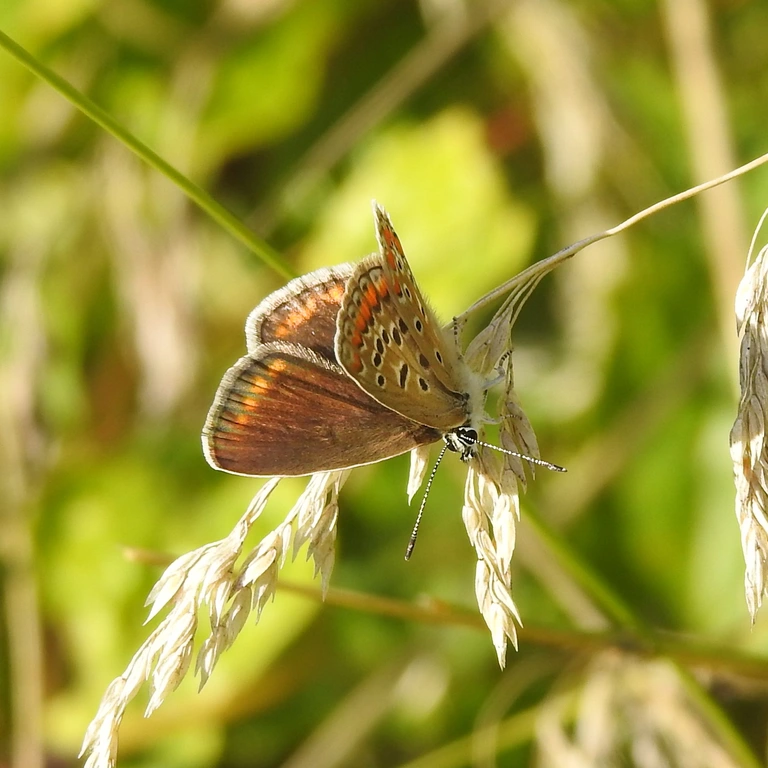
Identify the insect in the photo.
Polyommatus icarus
